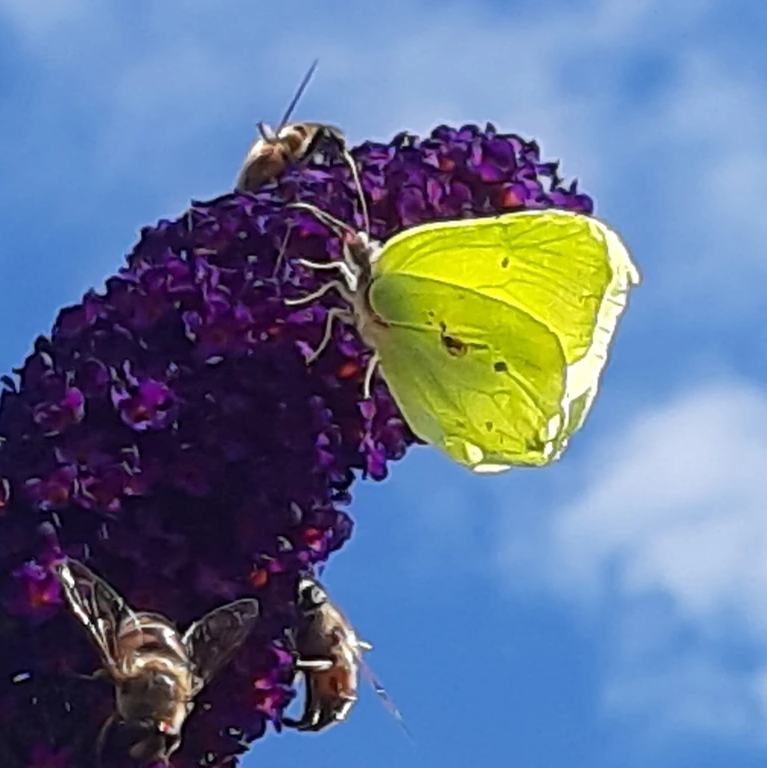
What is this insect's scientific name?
Gonepteryx rhamni
